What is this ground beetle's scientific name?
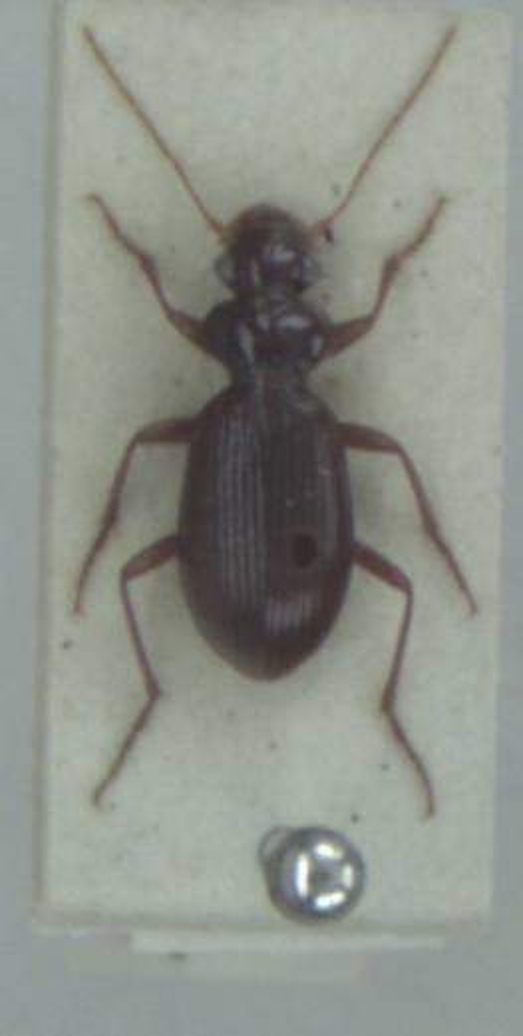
Leistus ferrugineus
